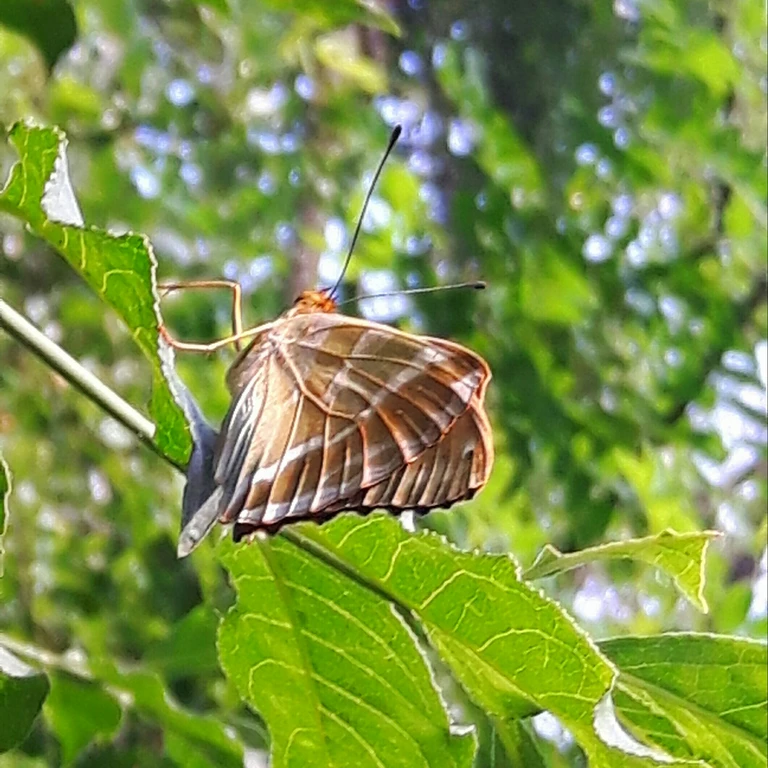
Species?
Argynnis paphia
